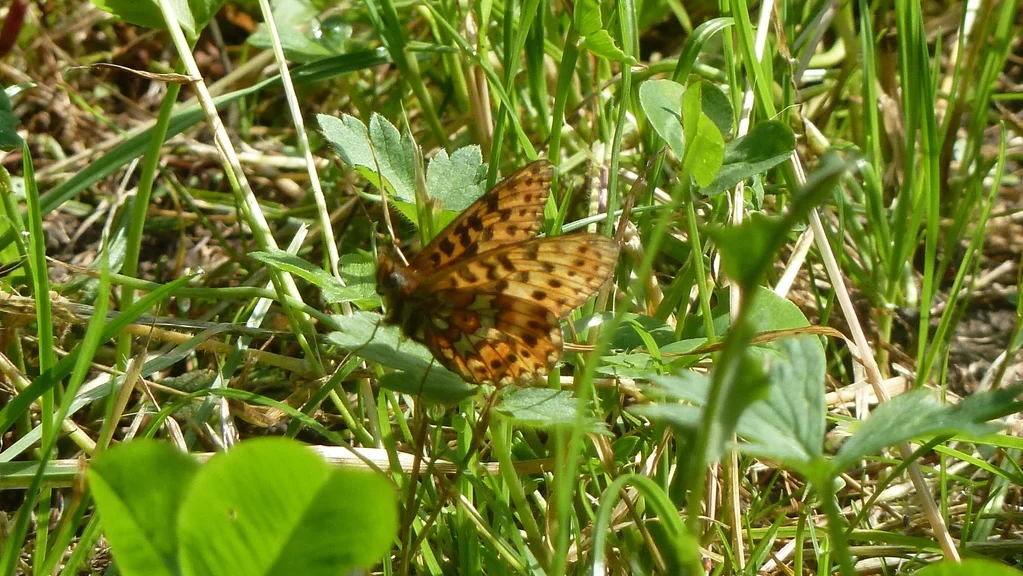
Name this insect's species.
Boloria euphrosyne (also Clossiana euphrosyne)
